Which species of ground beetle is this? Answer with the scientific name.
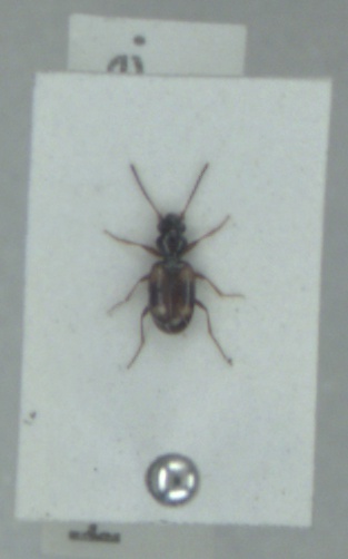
Bembidion quadrimaculatum
